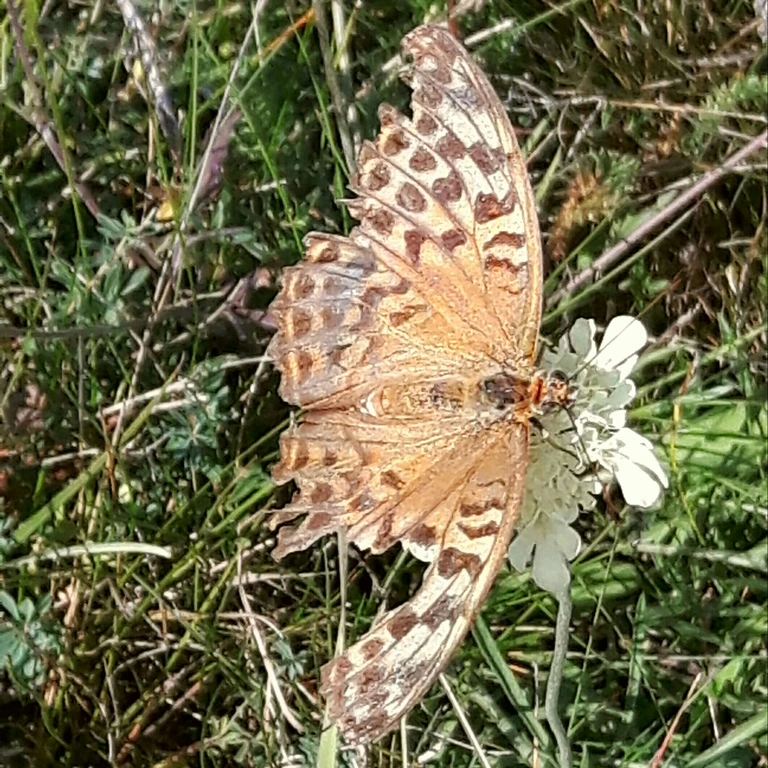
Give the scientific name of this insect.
Argynnis paphia
